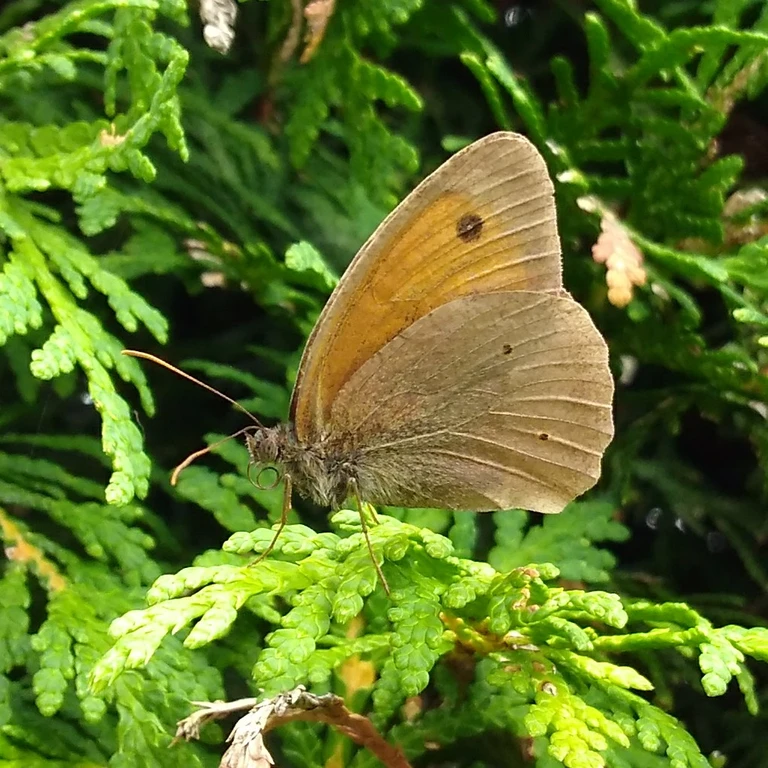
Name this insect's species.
Maniola jurtina
